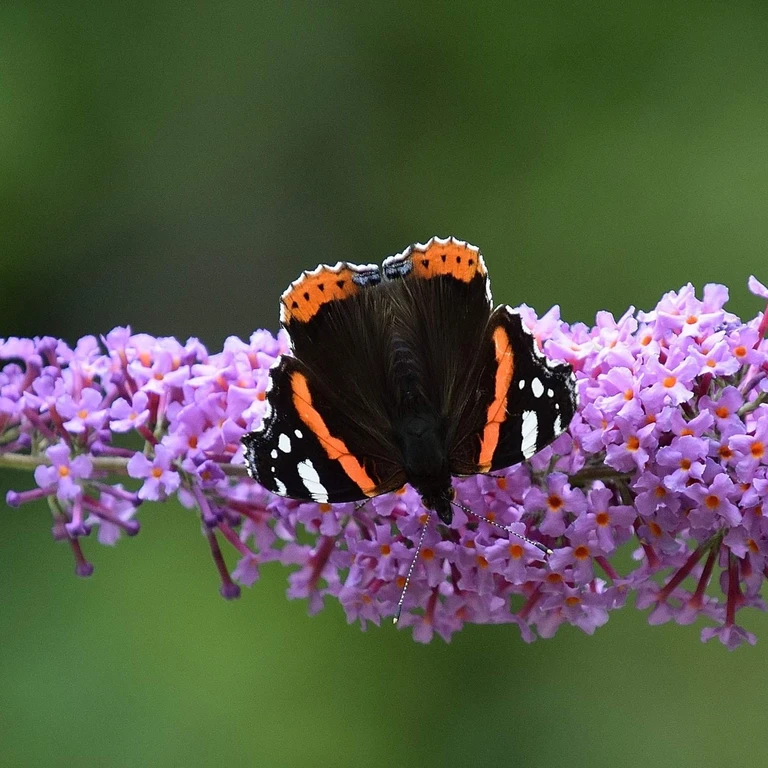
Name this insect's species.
Vanessa atalanta
